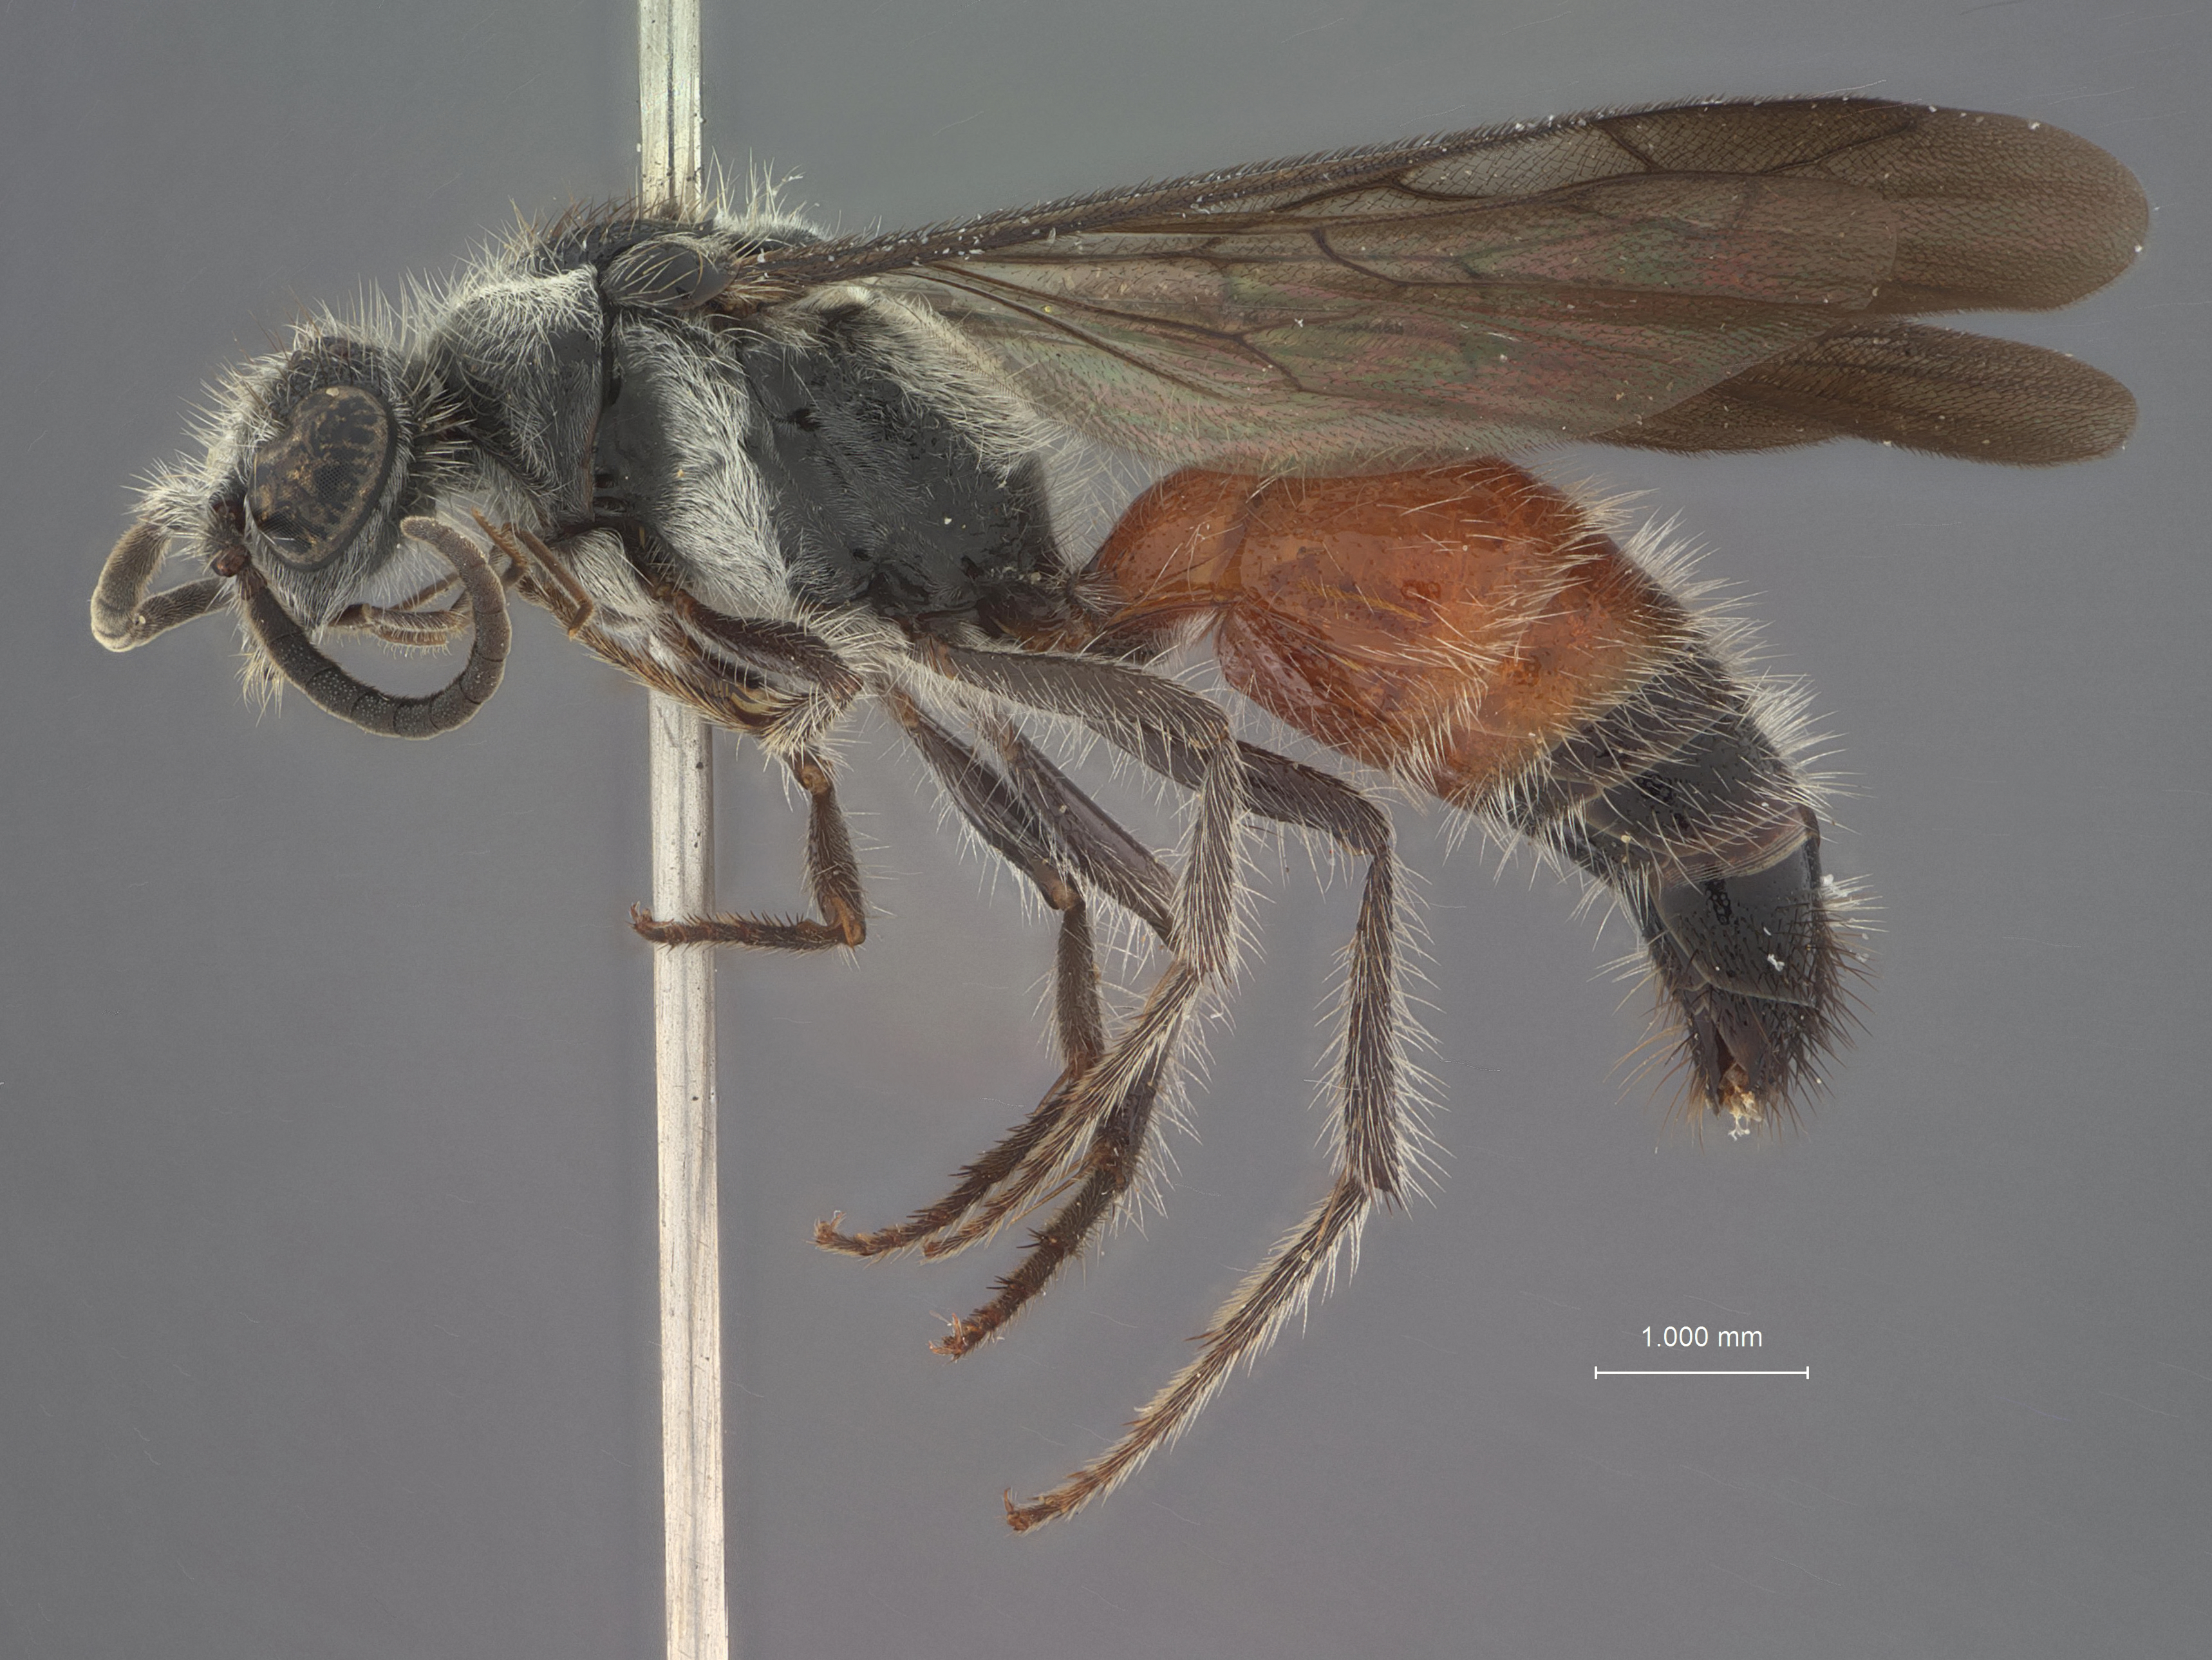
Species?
Smicromyrme cavicola
